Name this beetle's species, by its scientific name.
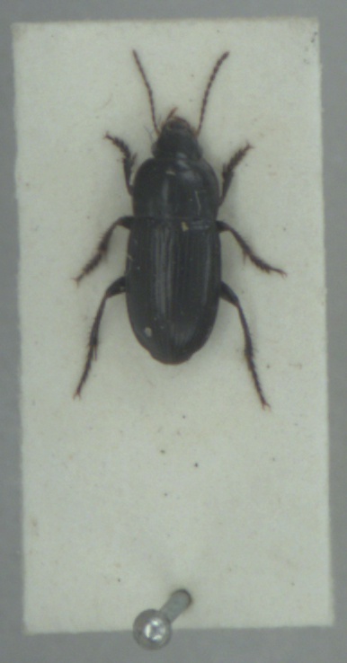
Harpalus anxius
